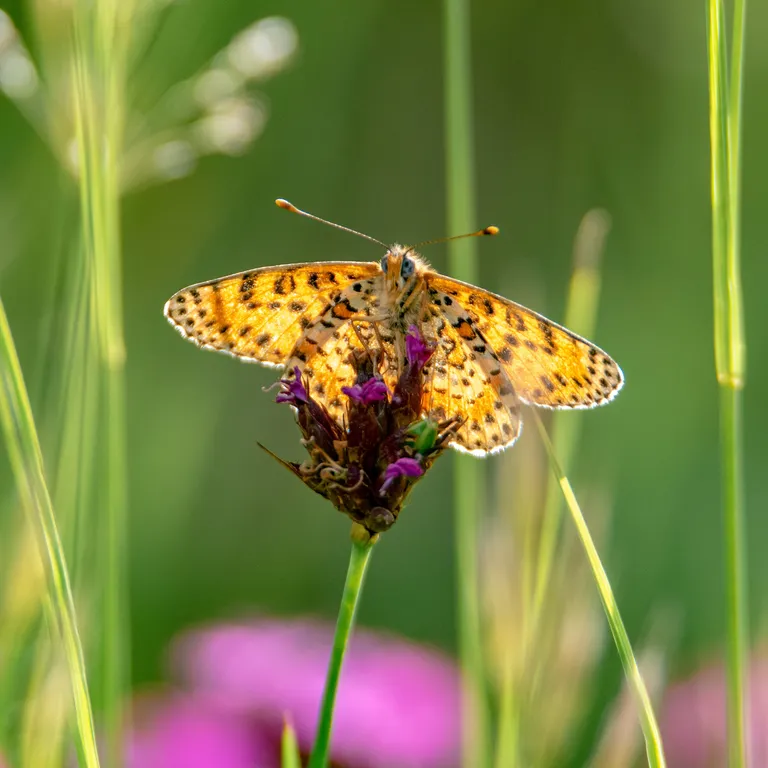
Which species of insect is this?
Melitaea didyma
